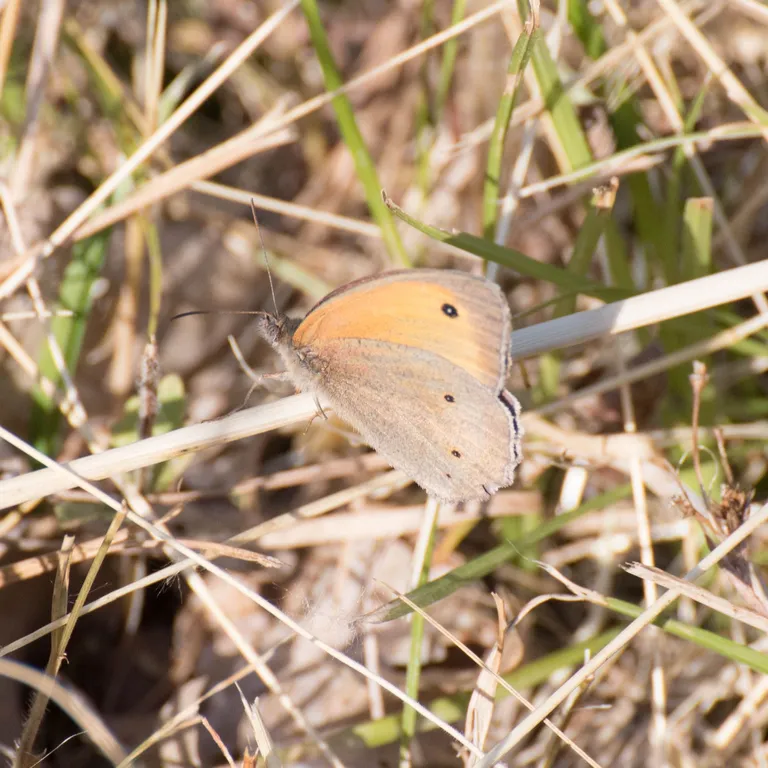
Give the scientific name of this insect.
Maniola jurtina
